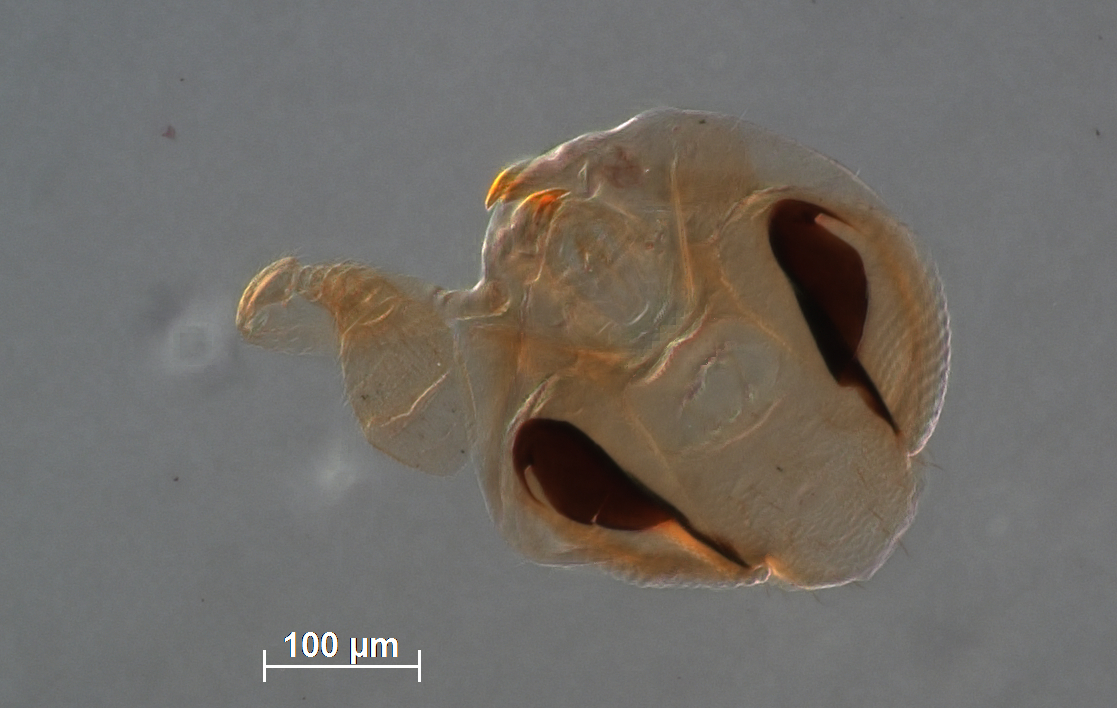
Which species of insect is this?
Acerophagus luteolus
